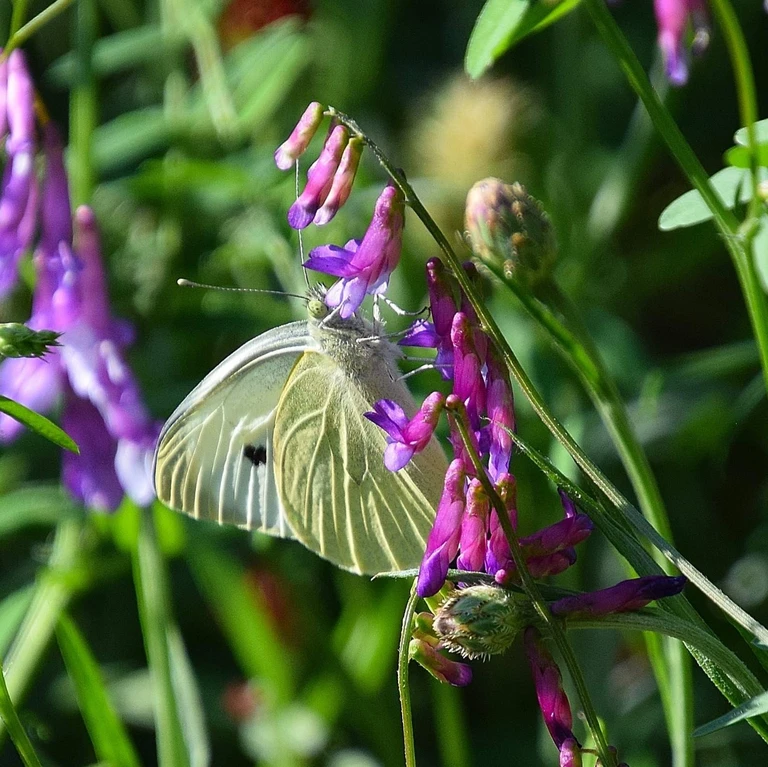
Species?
Pieris brassicae
